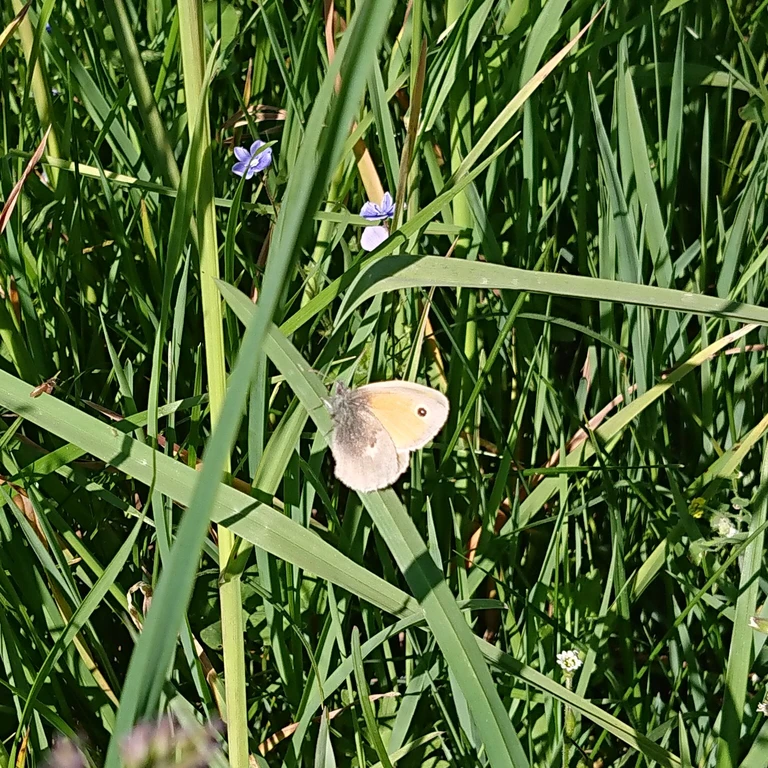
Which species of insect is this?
Coenonympha pamphilus
